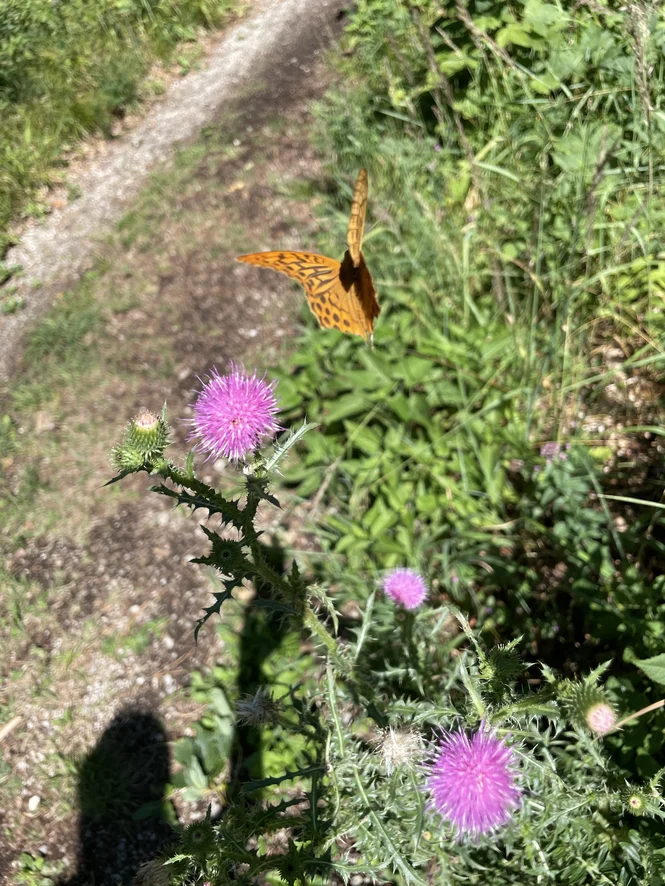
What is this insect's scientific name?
Argynnis paphia
